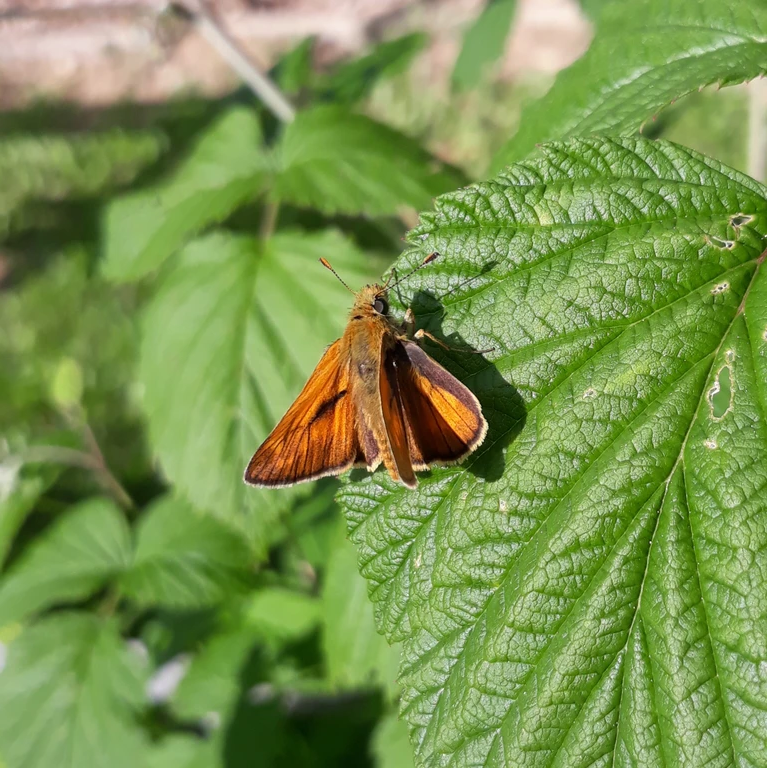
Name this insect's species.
Ochlodes sylvanus (also Ochlodes venata)
